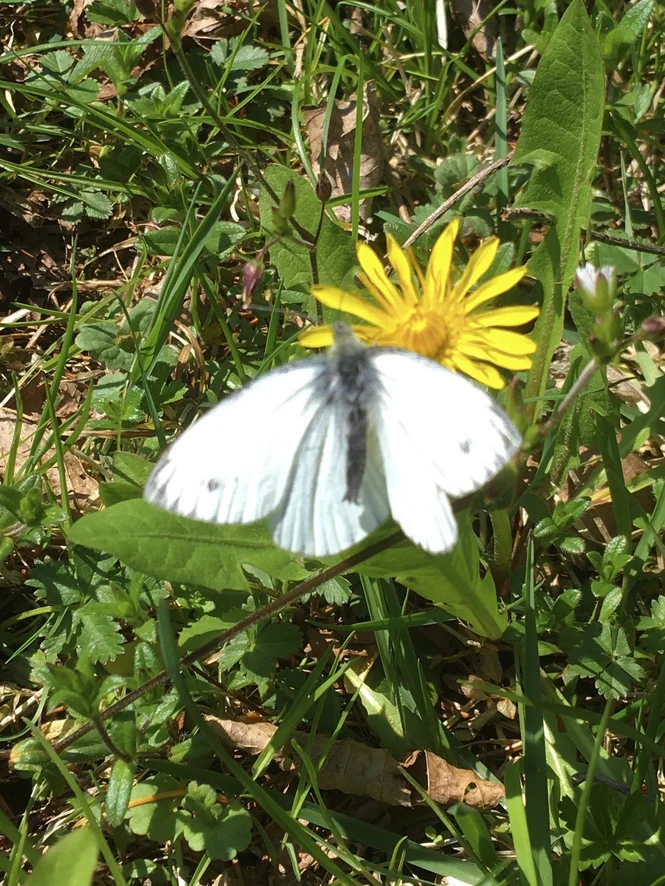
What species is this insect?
Pieris napi
